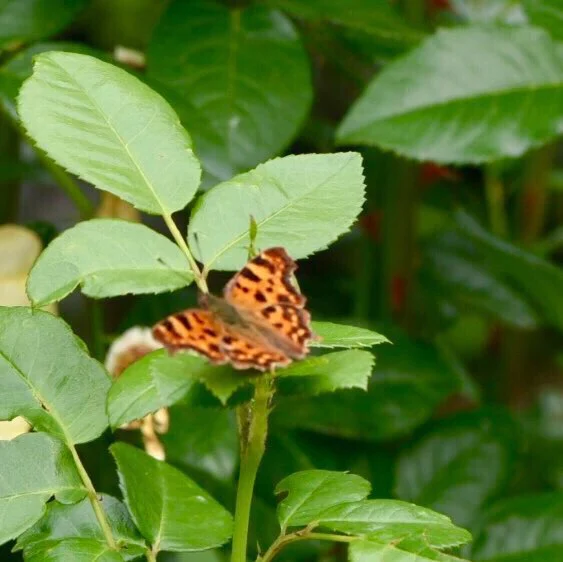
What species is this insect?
Polygonia c-album
